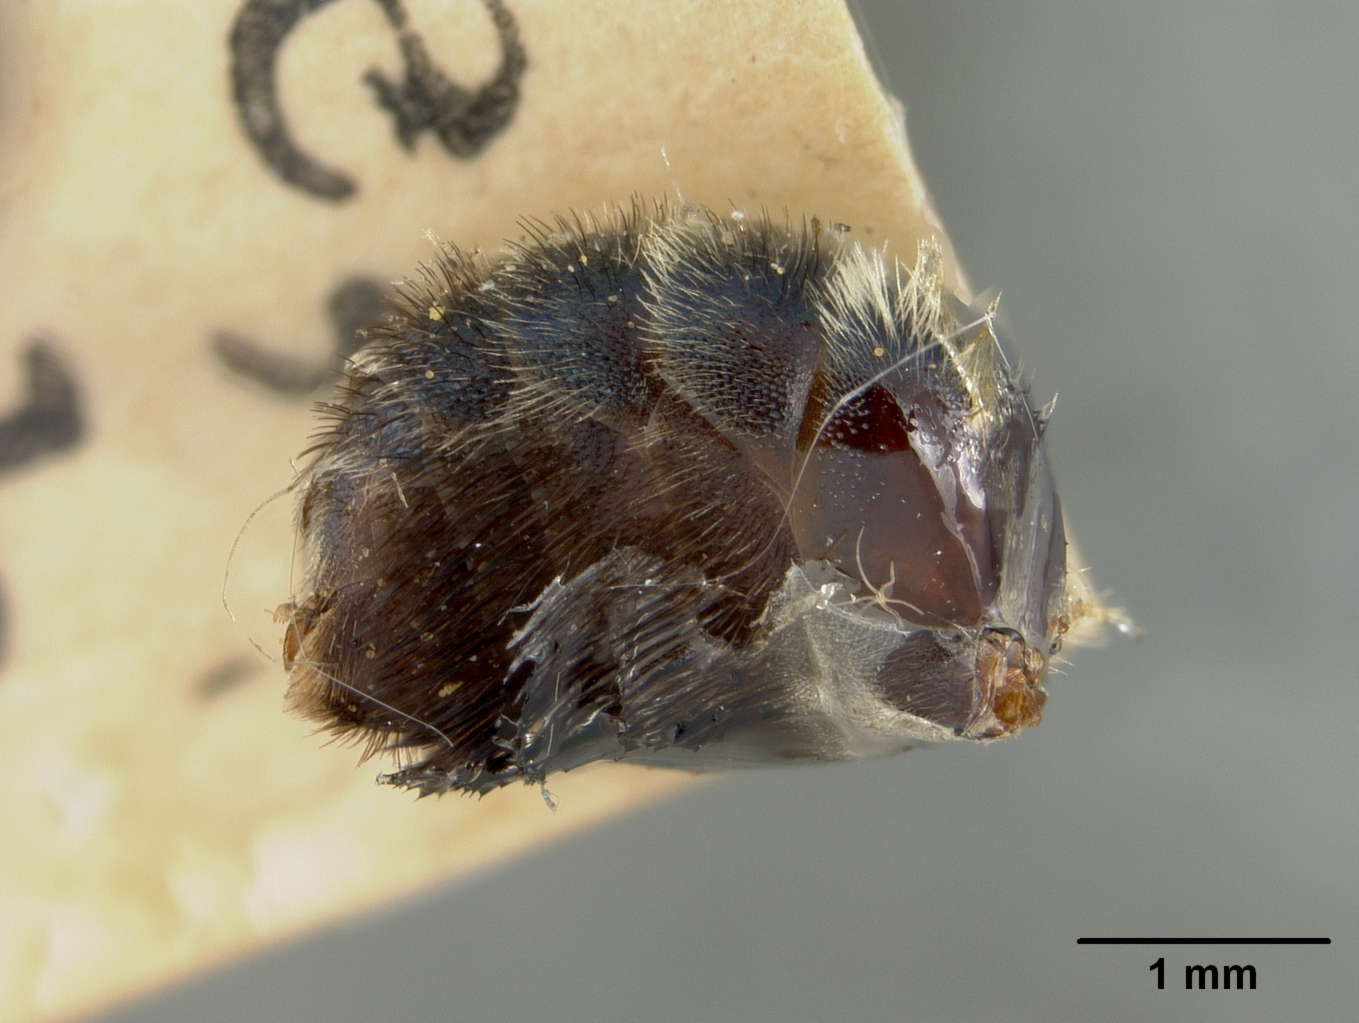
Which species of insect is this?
Osmia nanula
